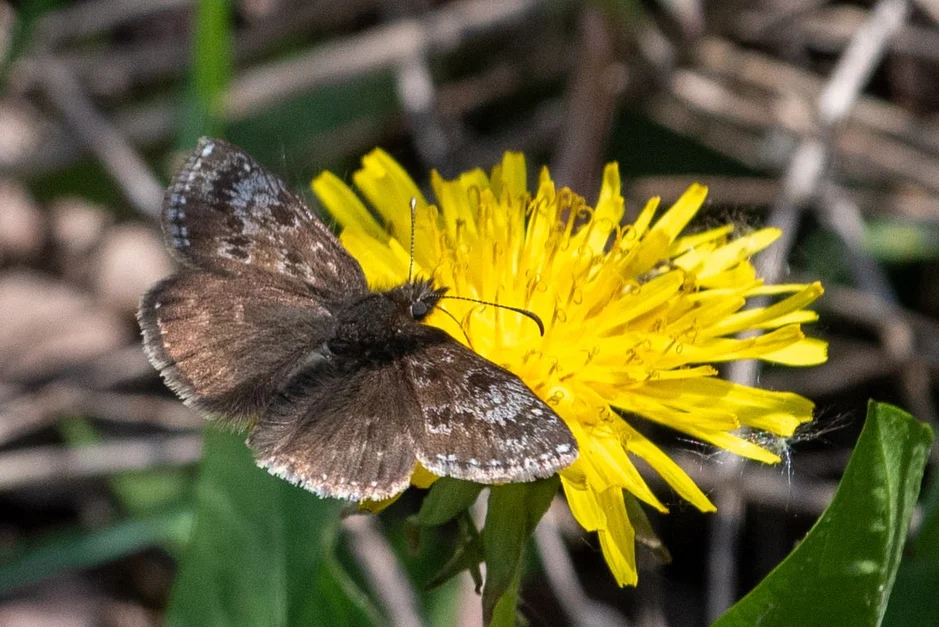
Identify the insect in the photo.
Erynnis tages
